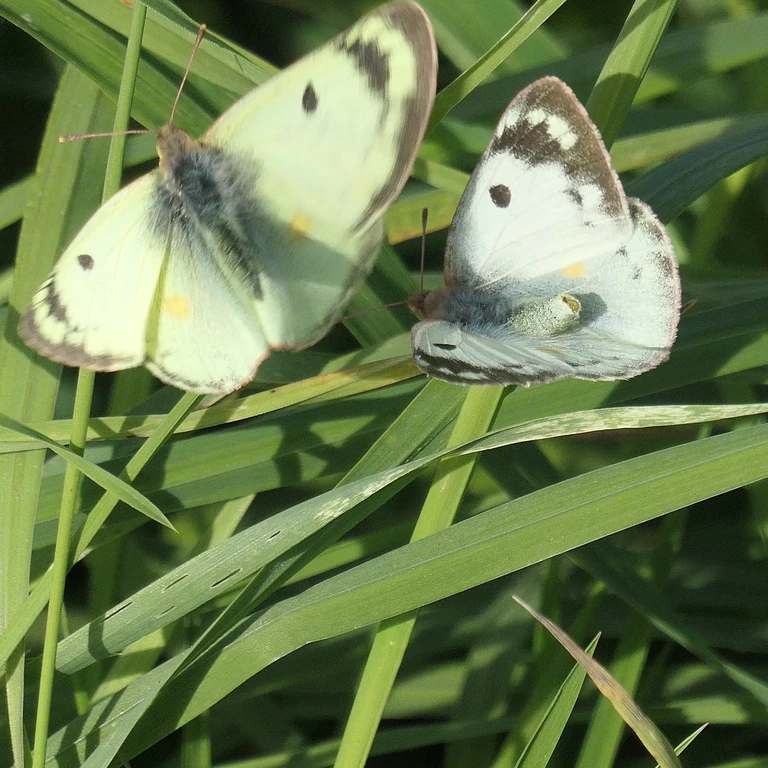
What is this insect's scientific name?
Colias hyale/alfacariensis
